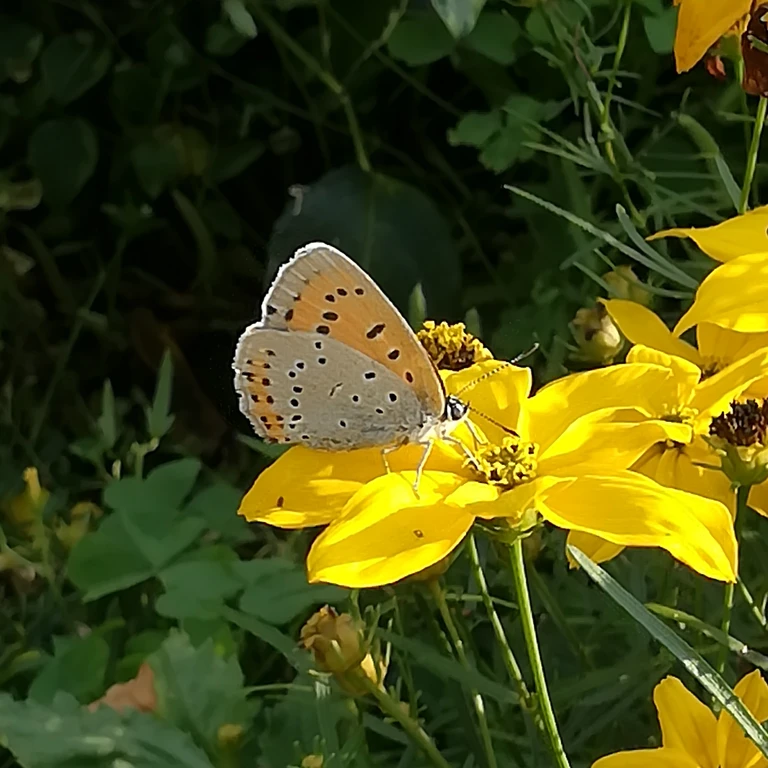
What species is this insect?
Lycaena dispar
